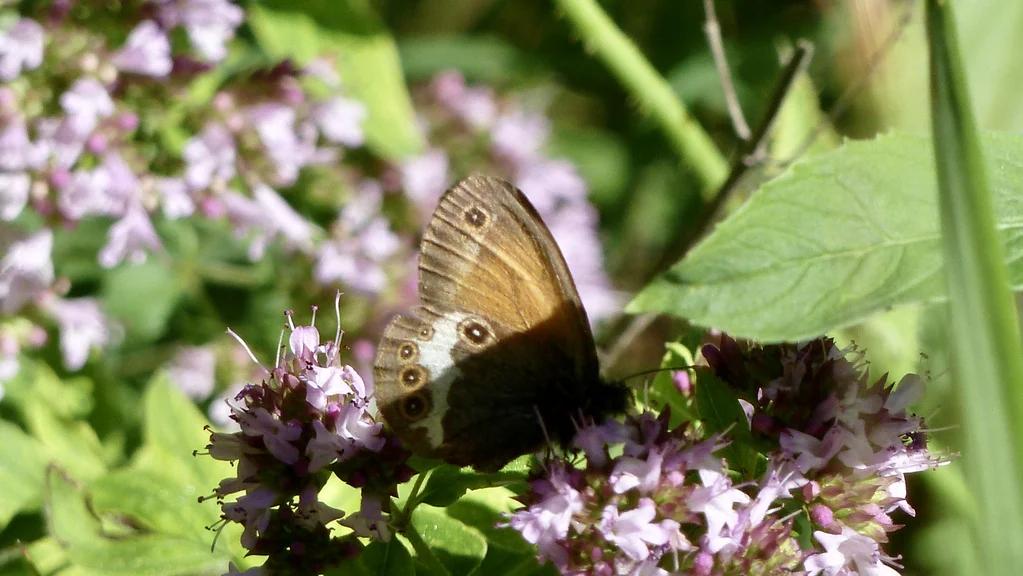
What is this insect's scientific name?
Coenonympha arcania
